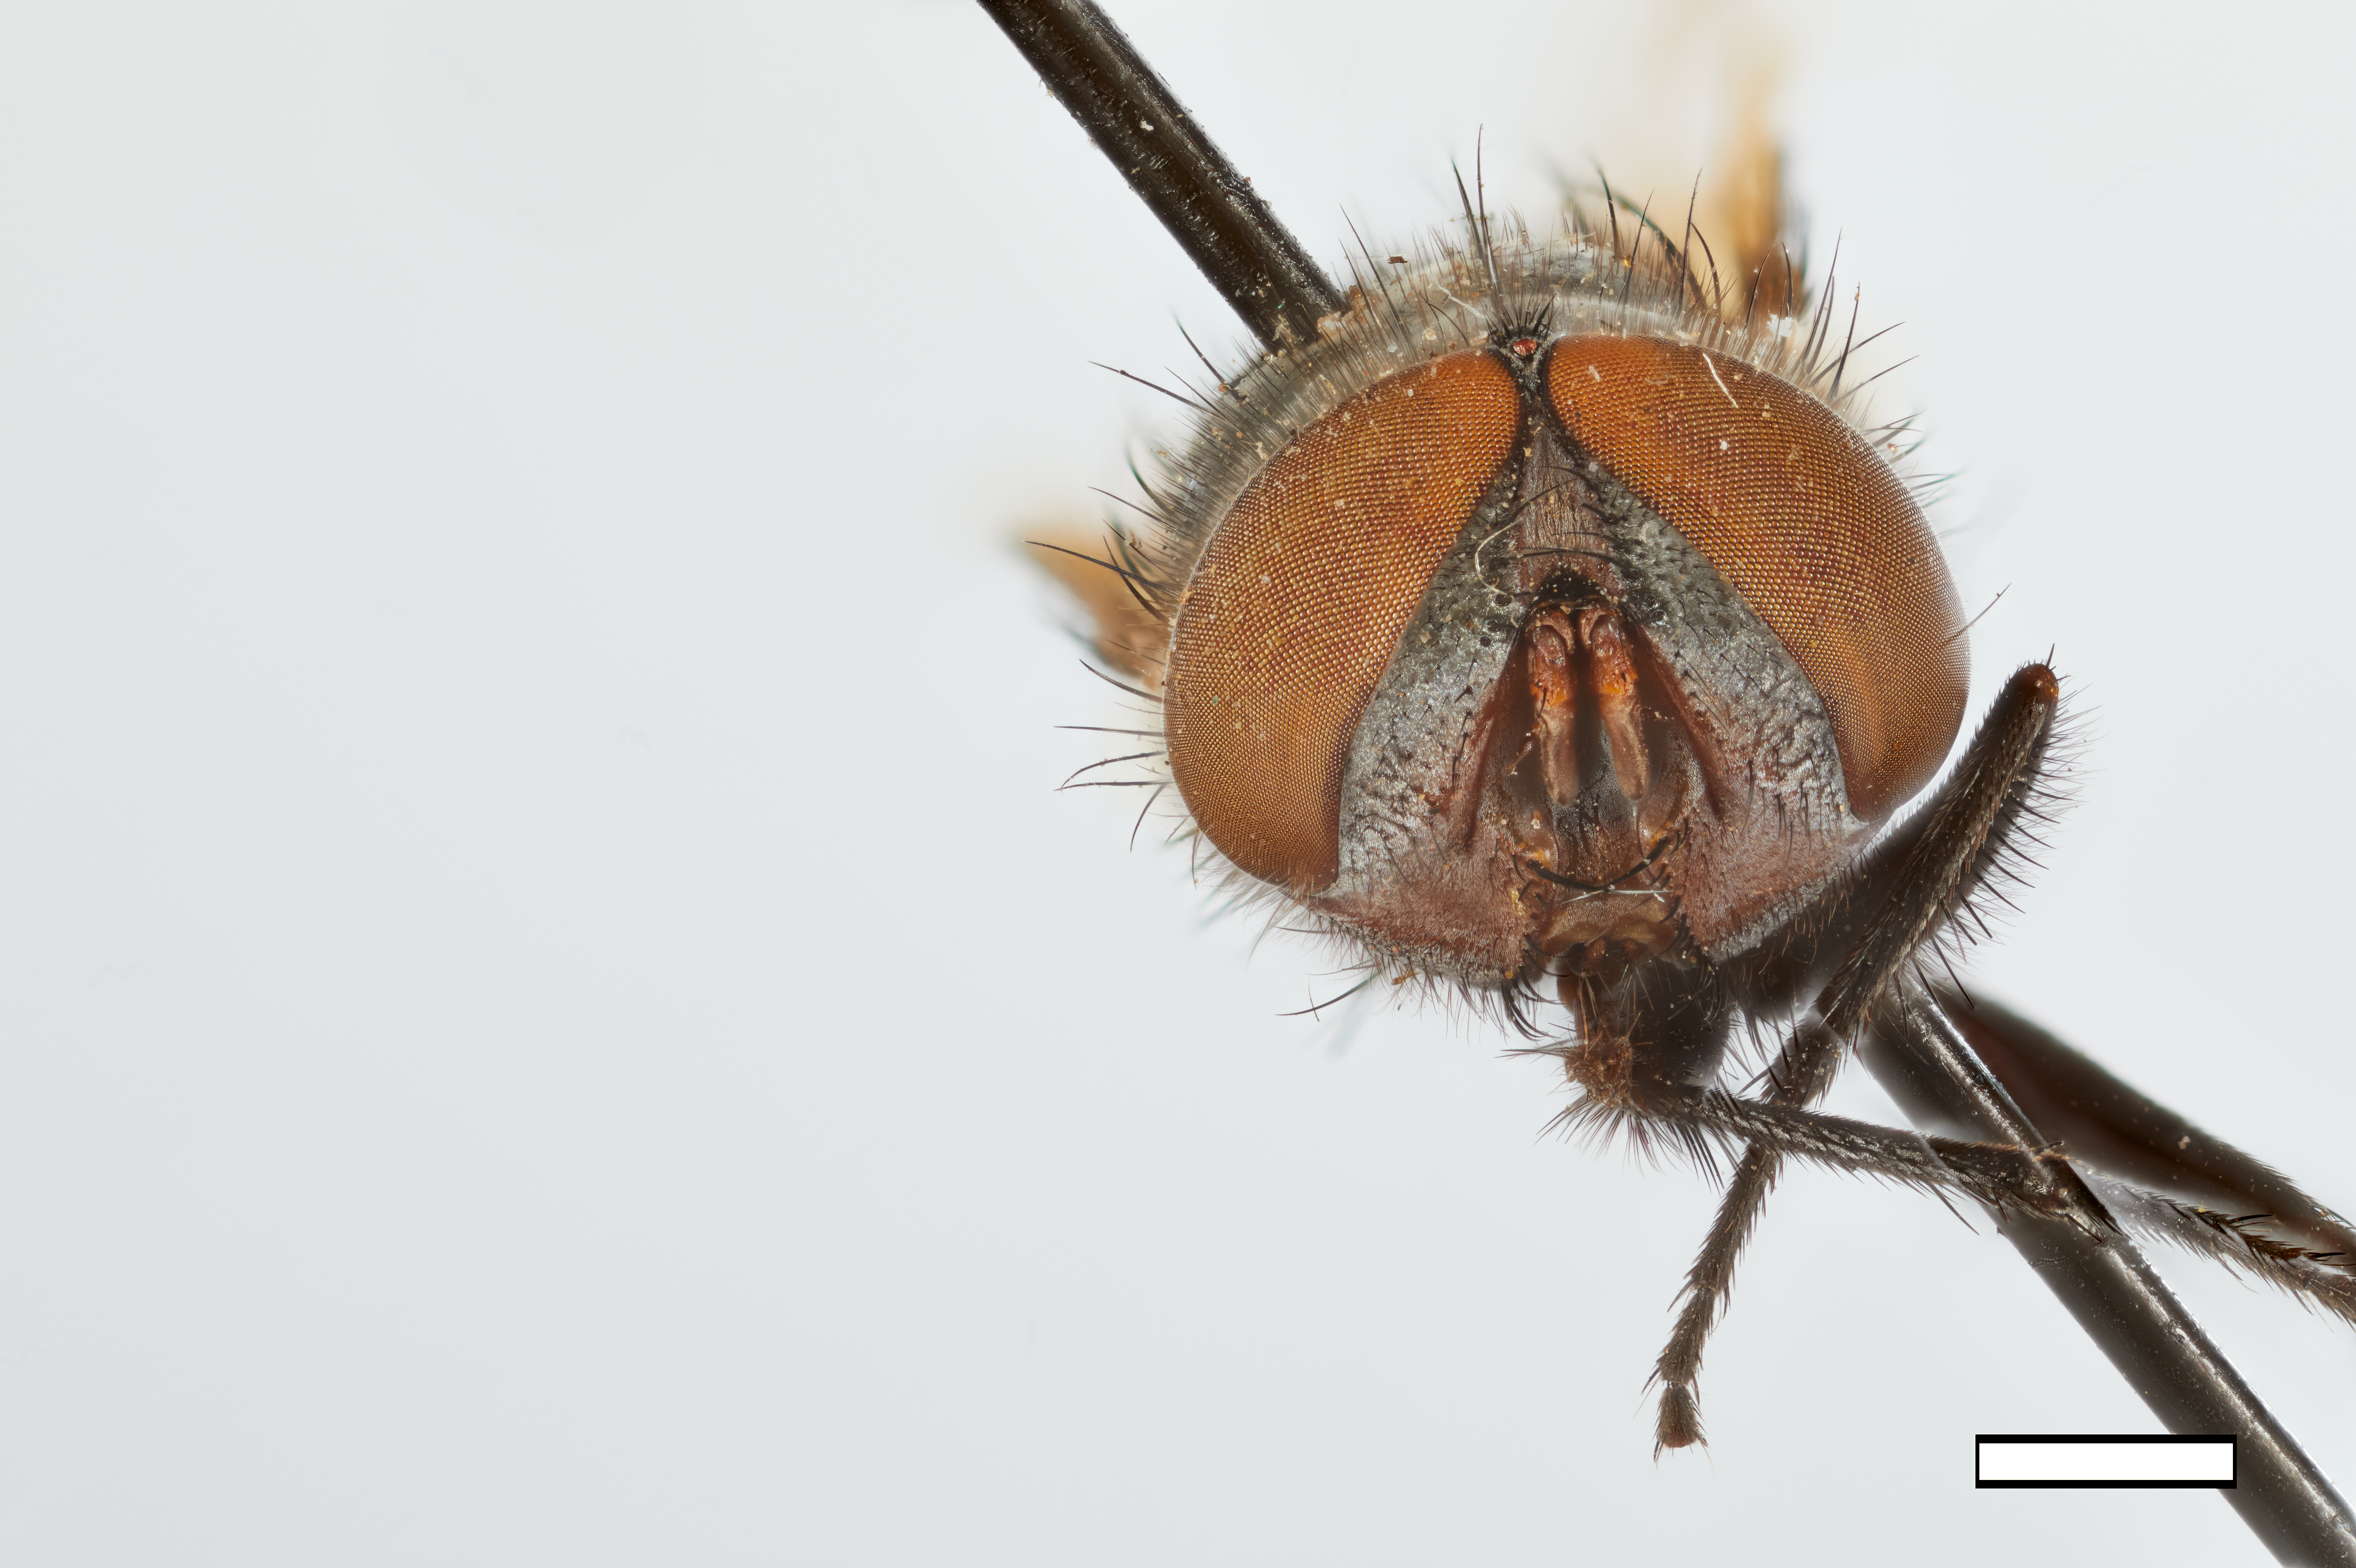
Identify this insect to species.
Ennyomma clistoides
